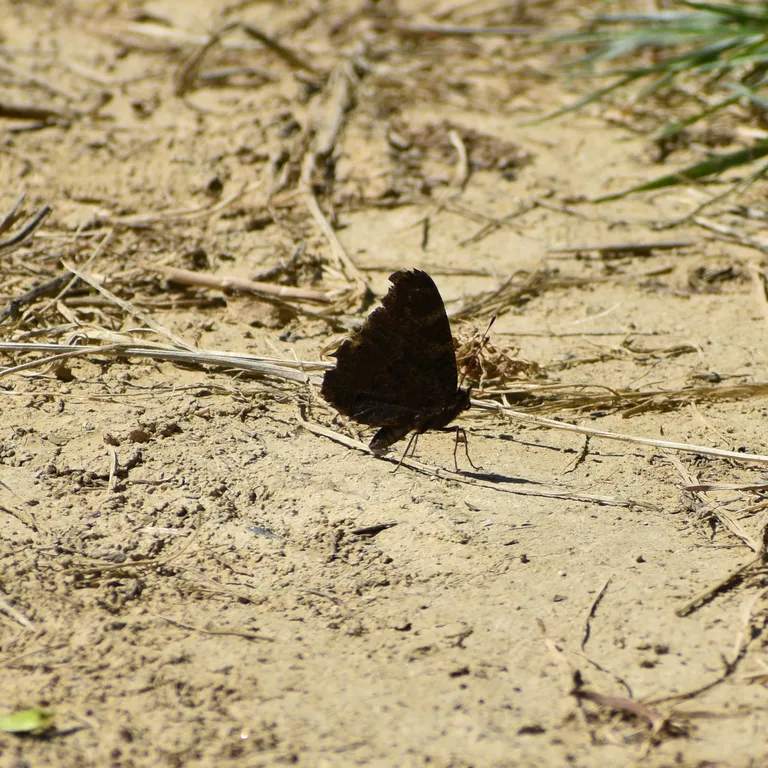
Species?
Aglais io
